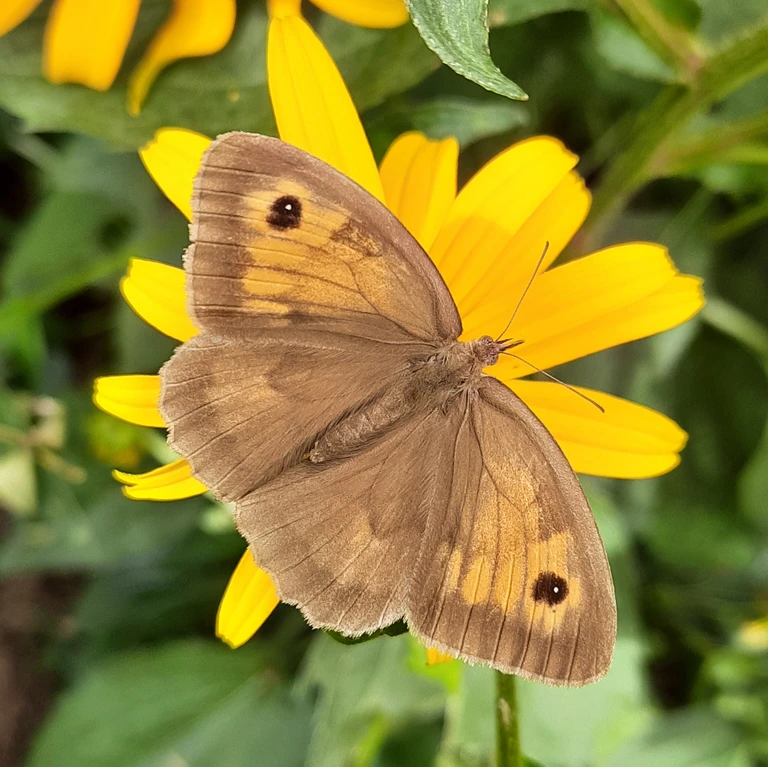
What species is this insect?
Maniola jurtina
